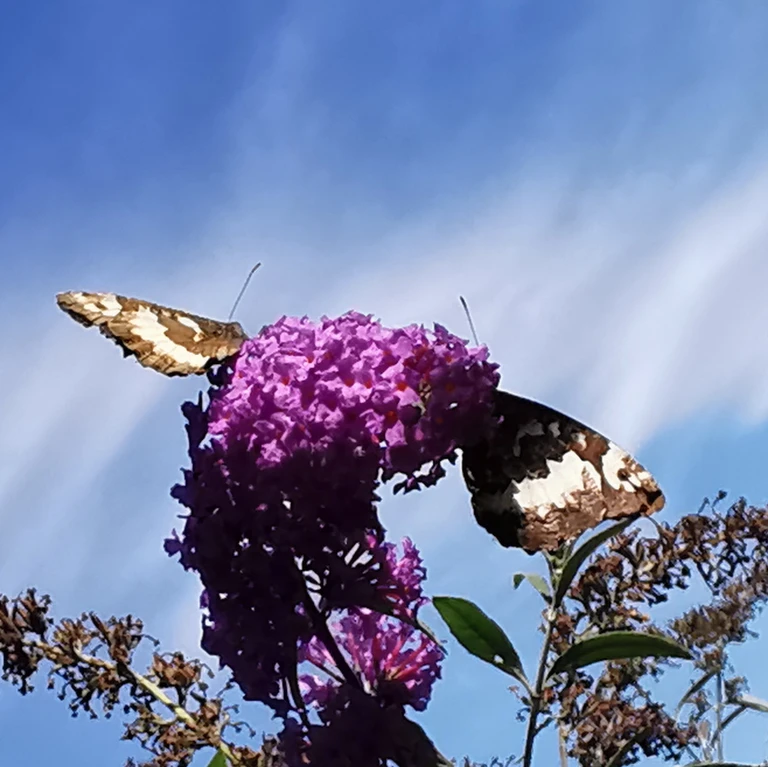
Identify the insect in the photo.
Brintesia circe
